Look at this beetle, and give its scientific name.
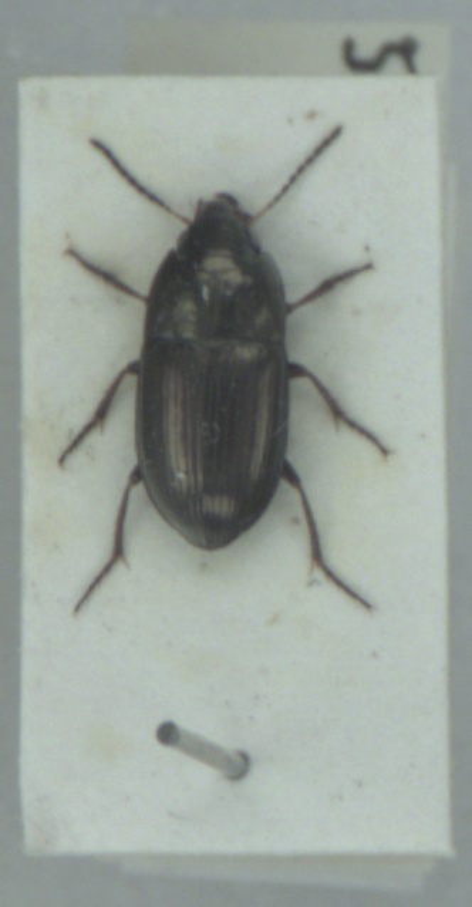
Amara communis
